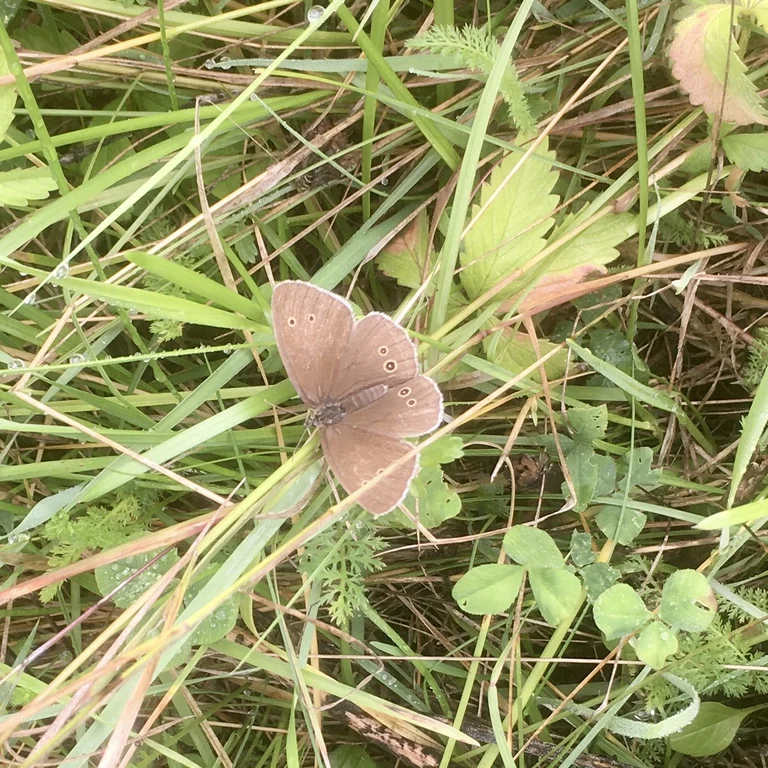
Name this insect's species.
Aphantopus hyperantus
